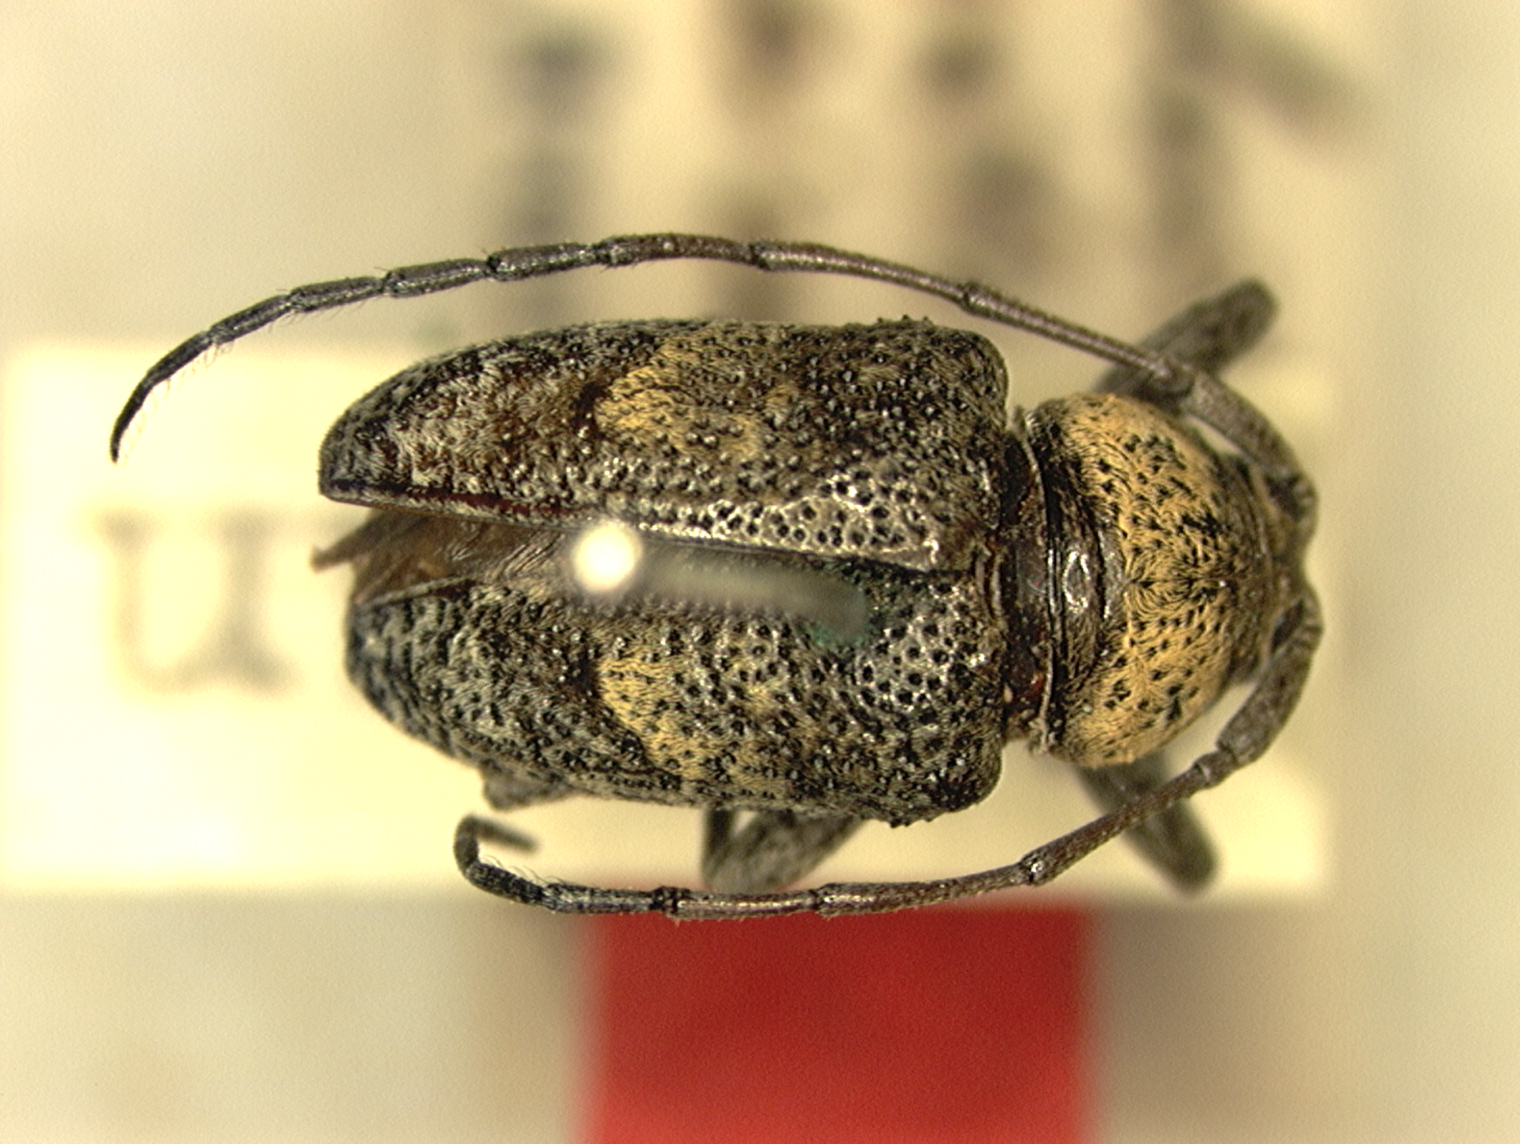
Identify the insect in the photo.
Dichostathes kuntzeni
